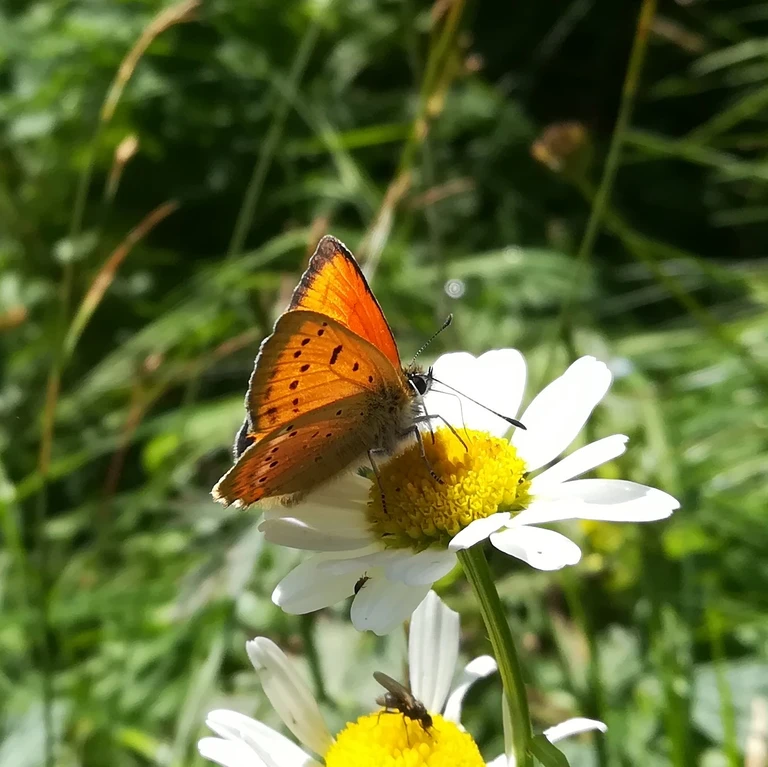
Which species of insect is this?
Lycaena virgaureae
